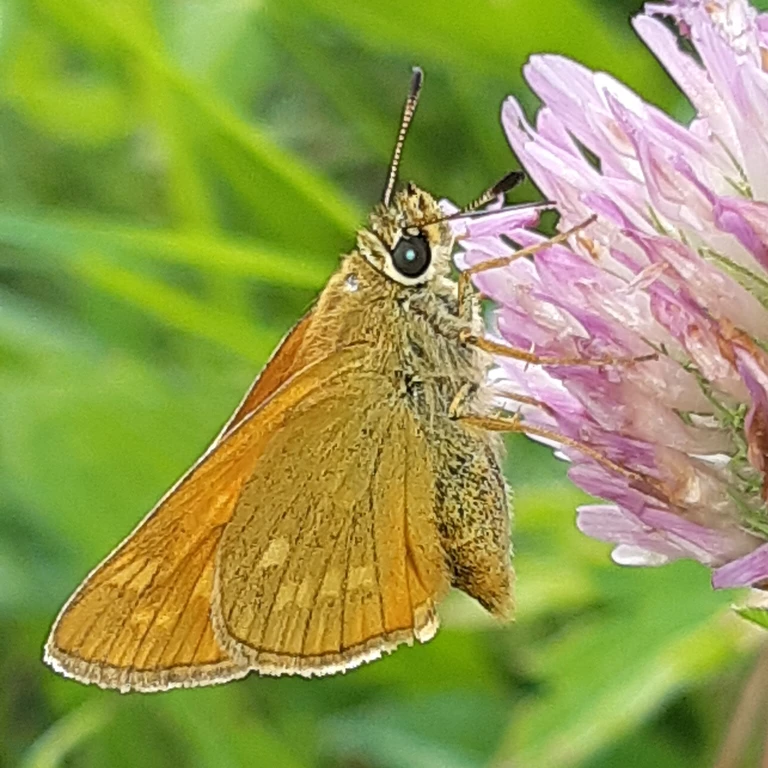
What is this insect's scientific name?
Ochlodes sylvanus (also Ochlodes venata)
